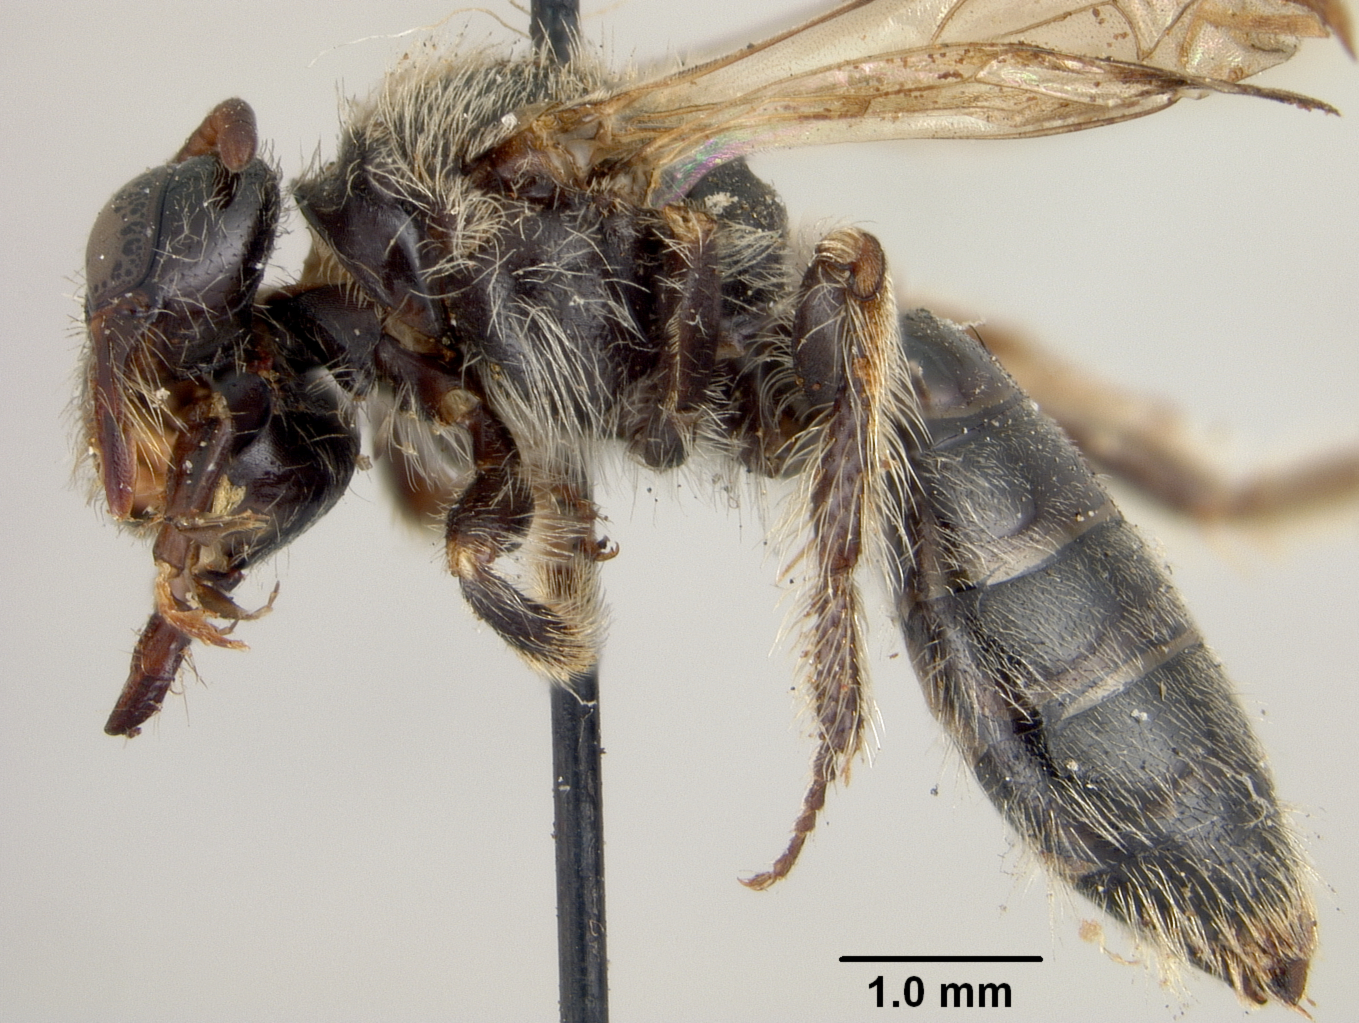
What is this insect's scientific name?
Birkmania andrenoides
